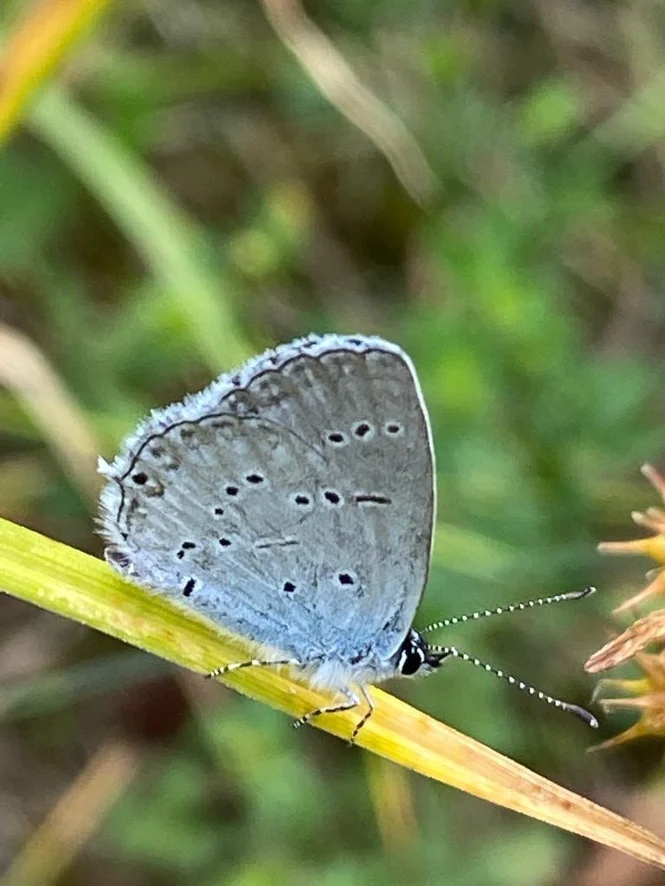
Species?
Cupido decolorata (also Elkalyce decolorata)
